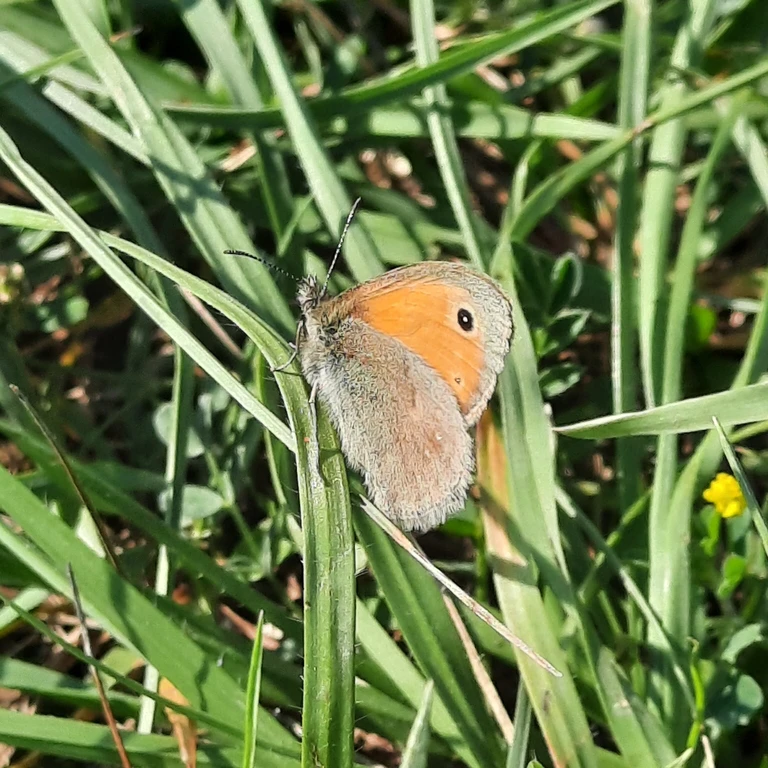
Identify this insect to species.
Coenonympha pamphilus
